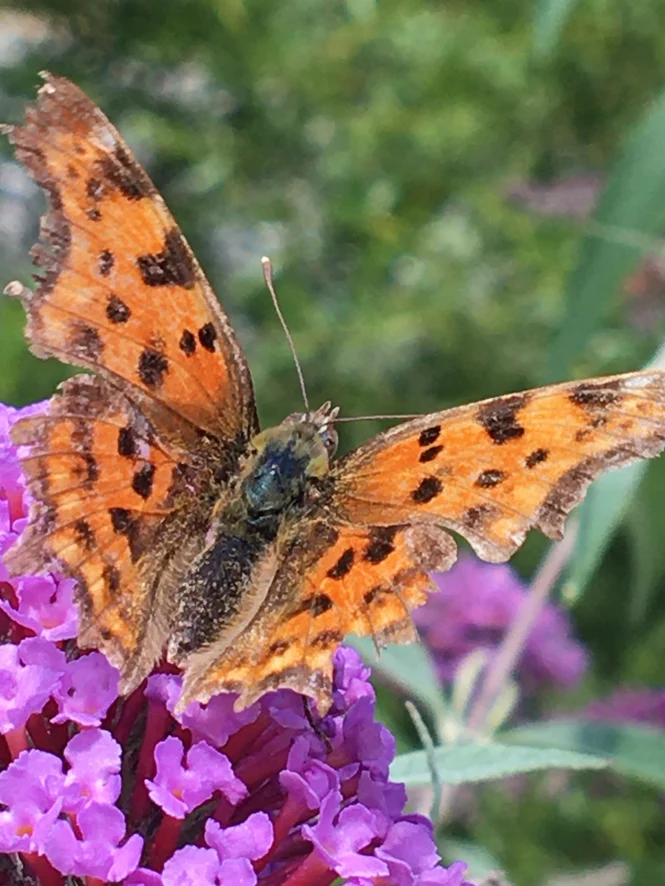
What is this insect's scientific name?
Polygonia c-album
